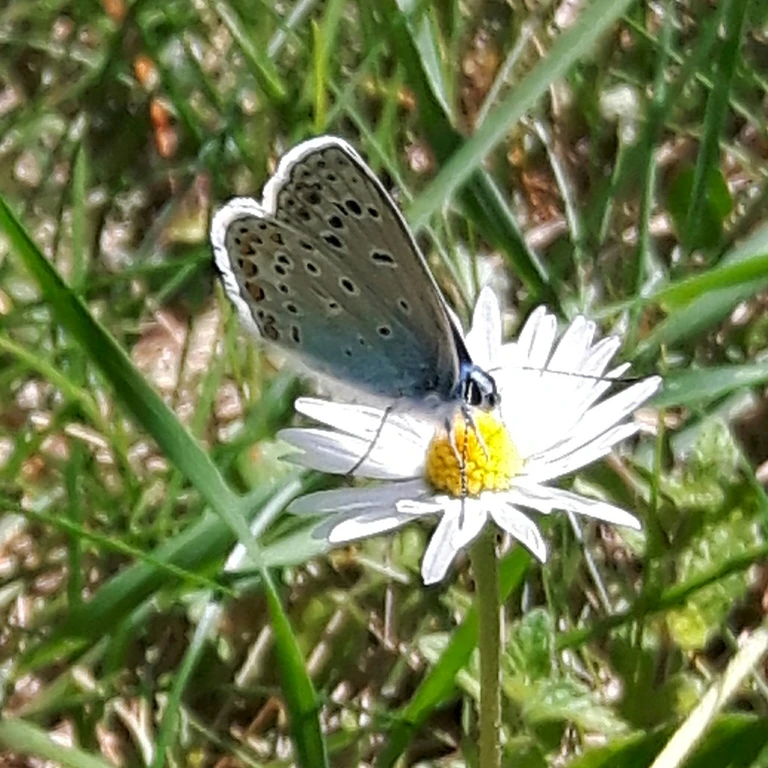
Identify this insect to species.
Polyommatus icarus
